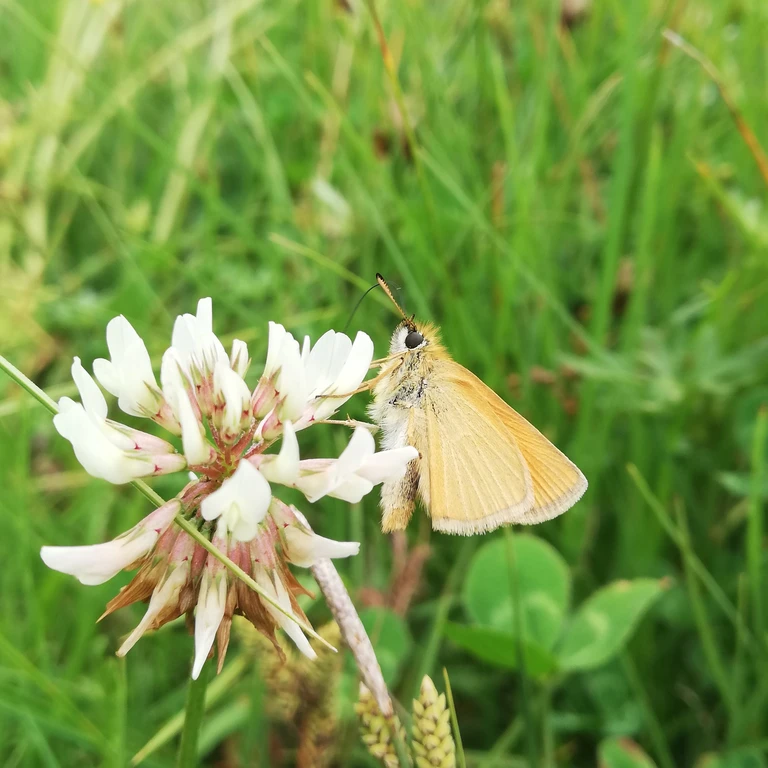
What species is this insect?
Thymelicus lineola
